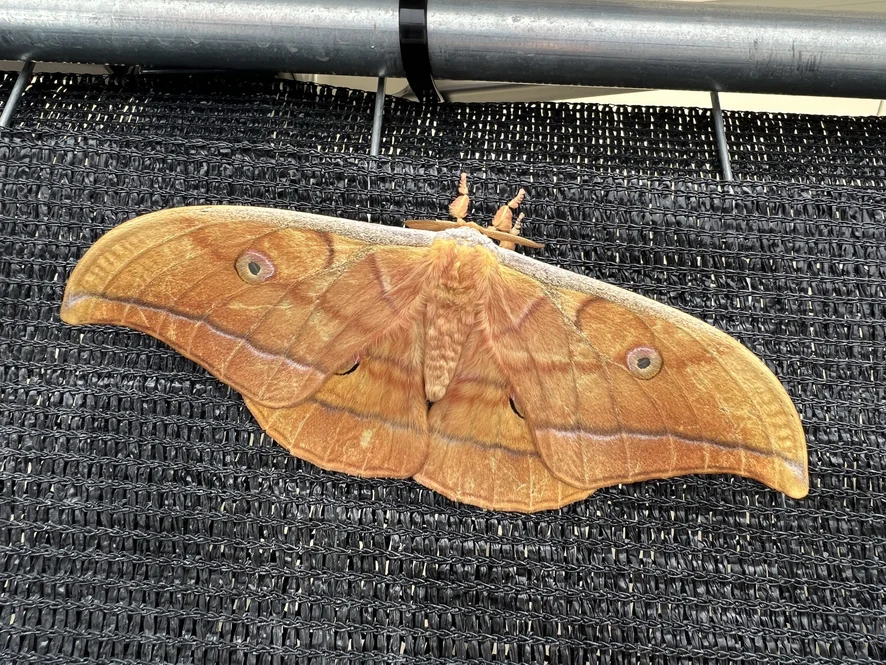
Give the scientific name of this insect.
Antheraea yamamai
